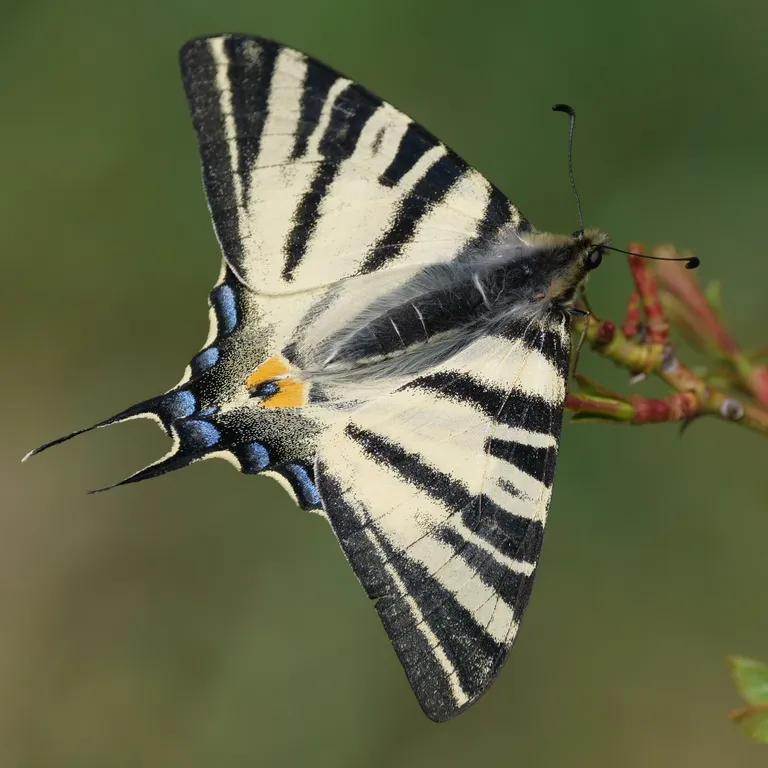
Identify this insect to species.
Iphiclides podalirius
